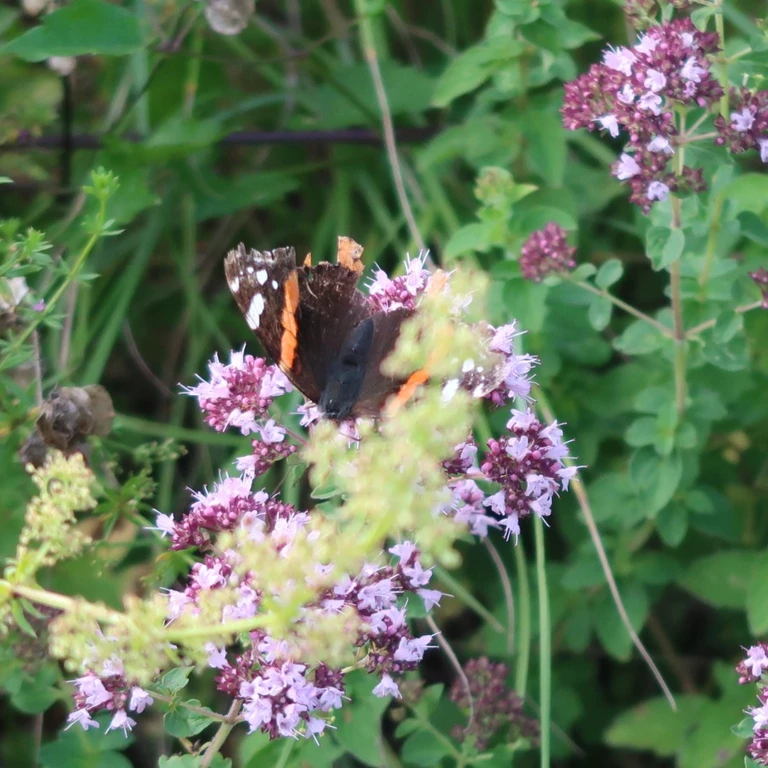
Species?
Vanessa atalanta
